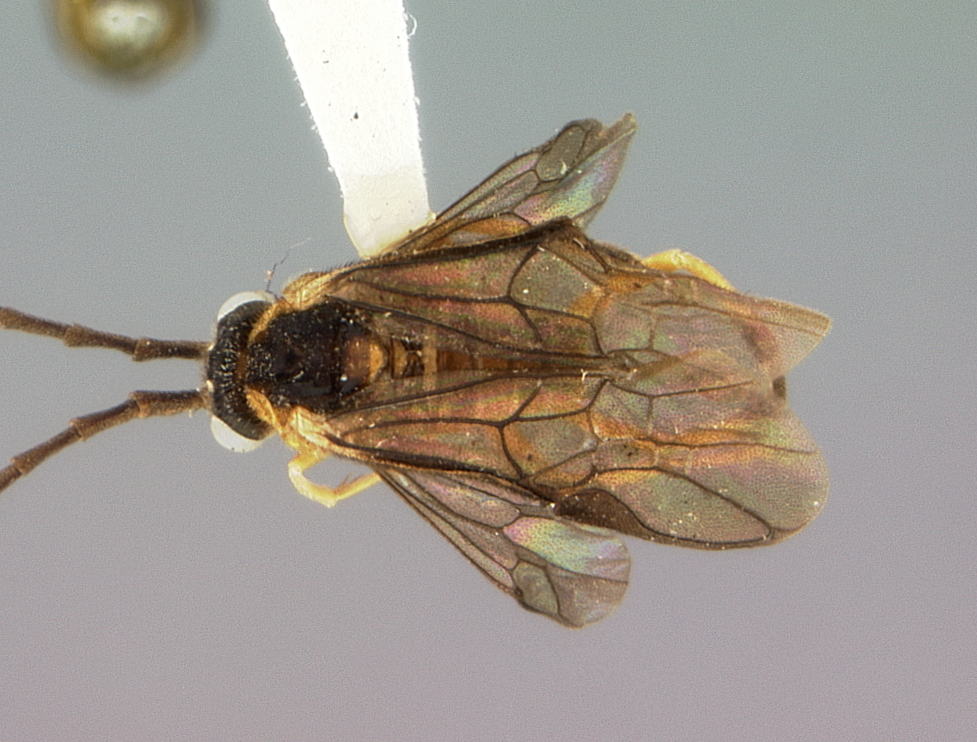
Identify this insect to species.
Acorduloceridea sinta
